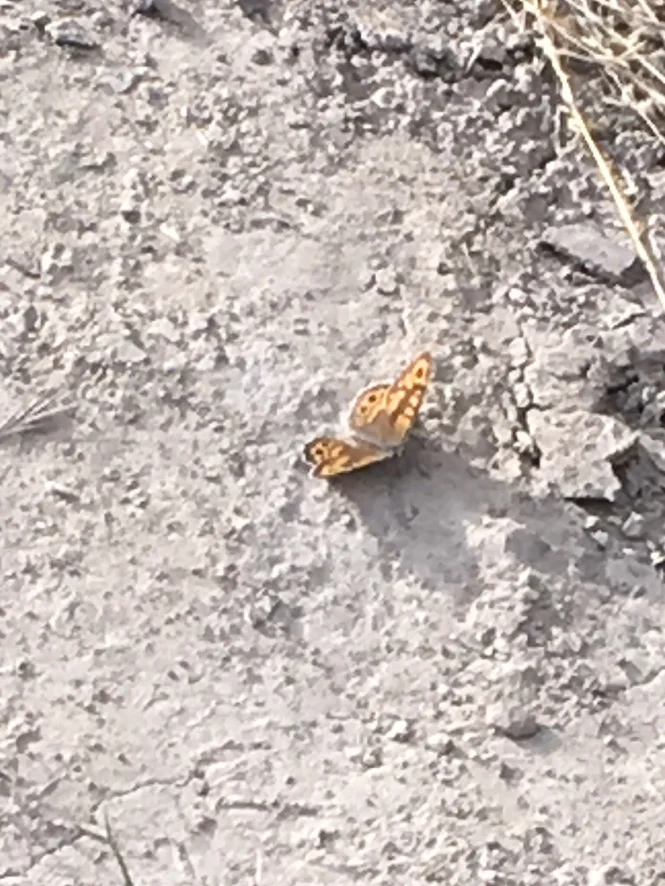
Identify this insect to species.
Lasiommata megera (also Pararge megera)
